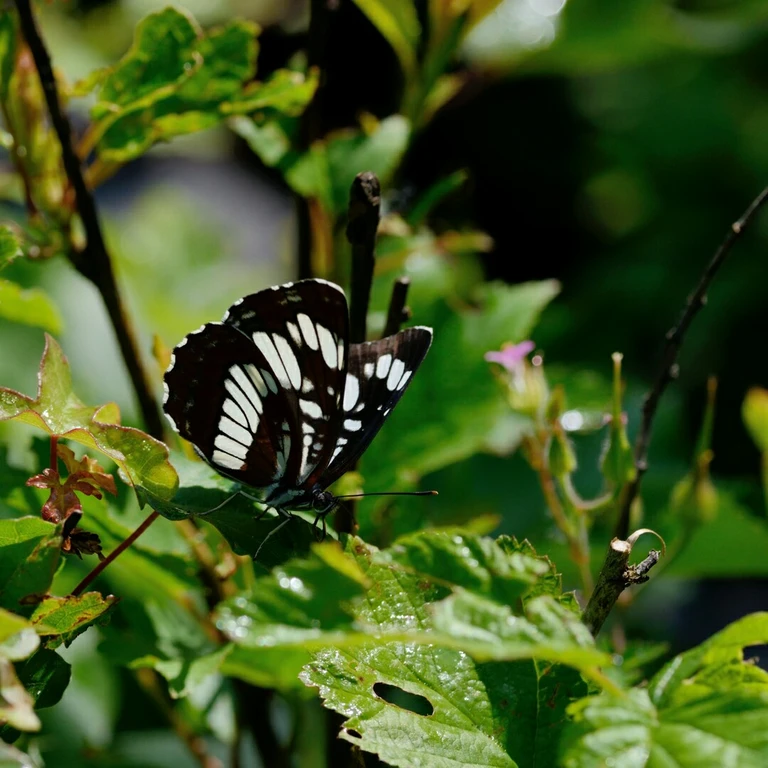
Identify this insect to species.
Neptis rivularis
